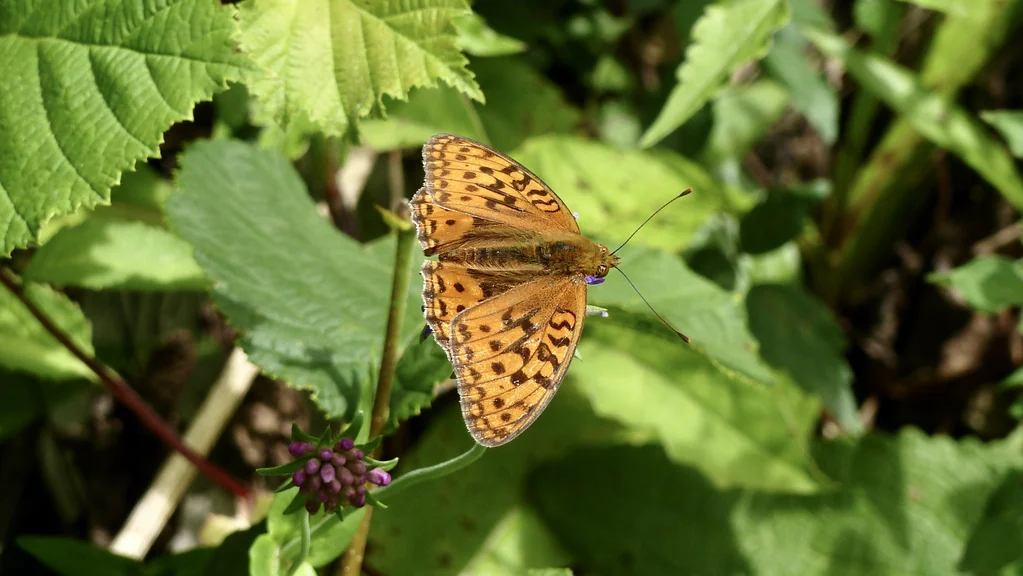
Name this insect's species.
Fabriciana adippe
